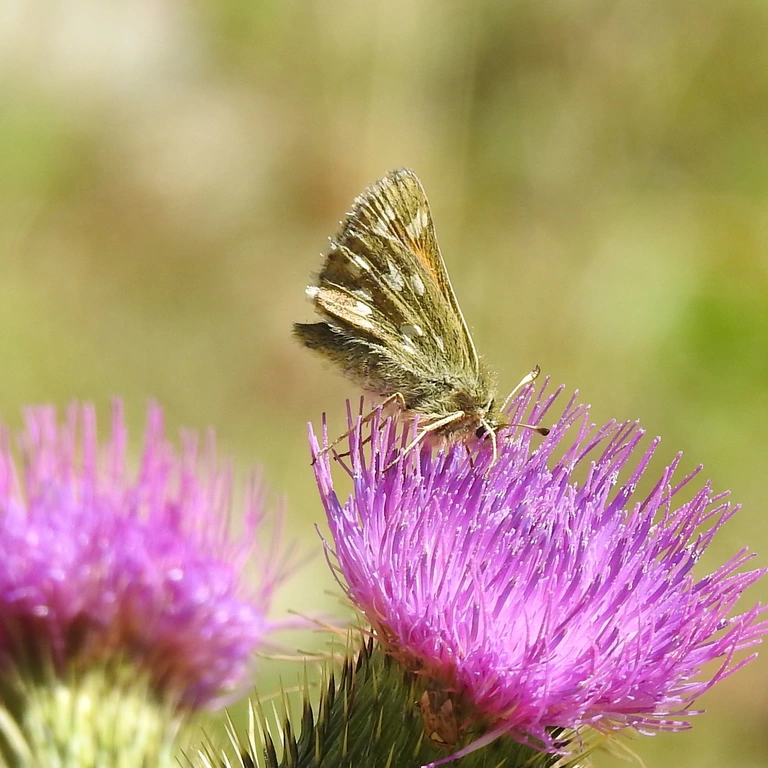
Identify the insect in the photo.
Hesperia comma
